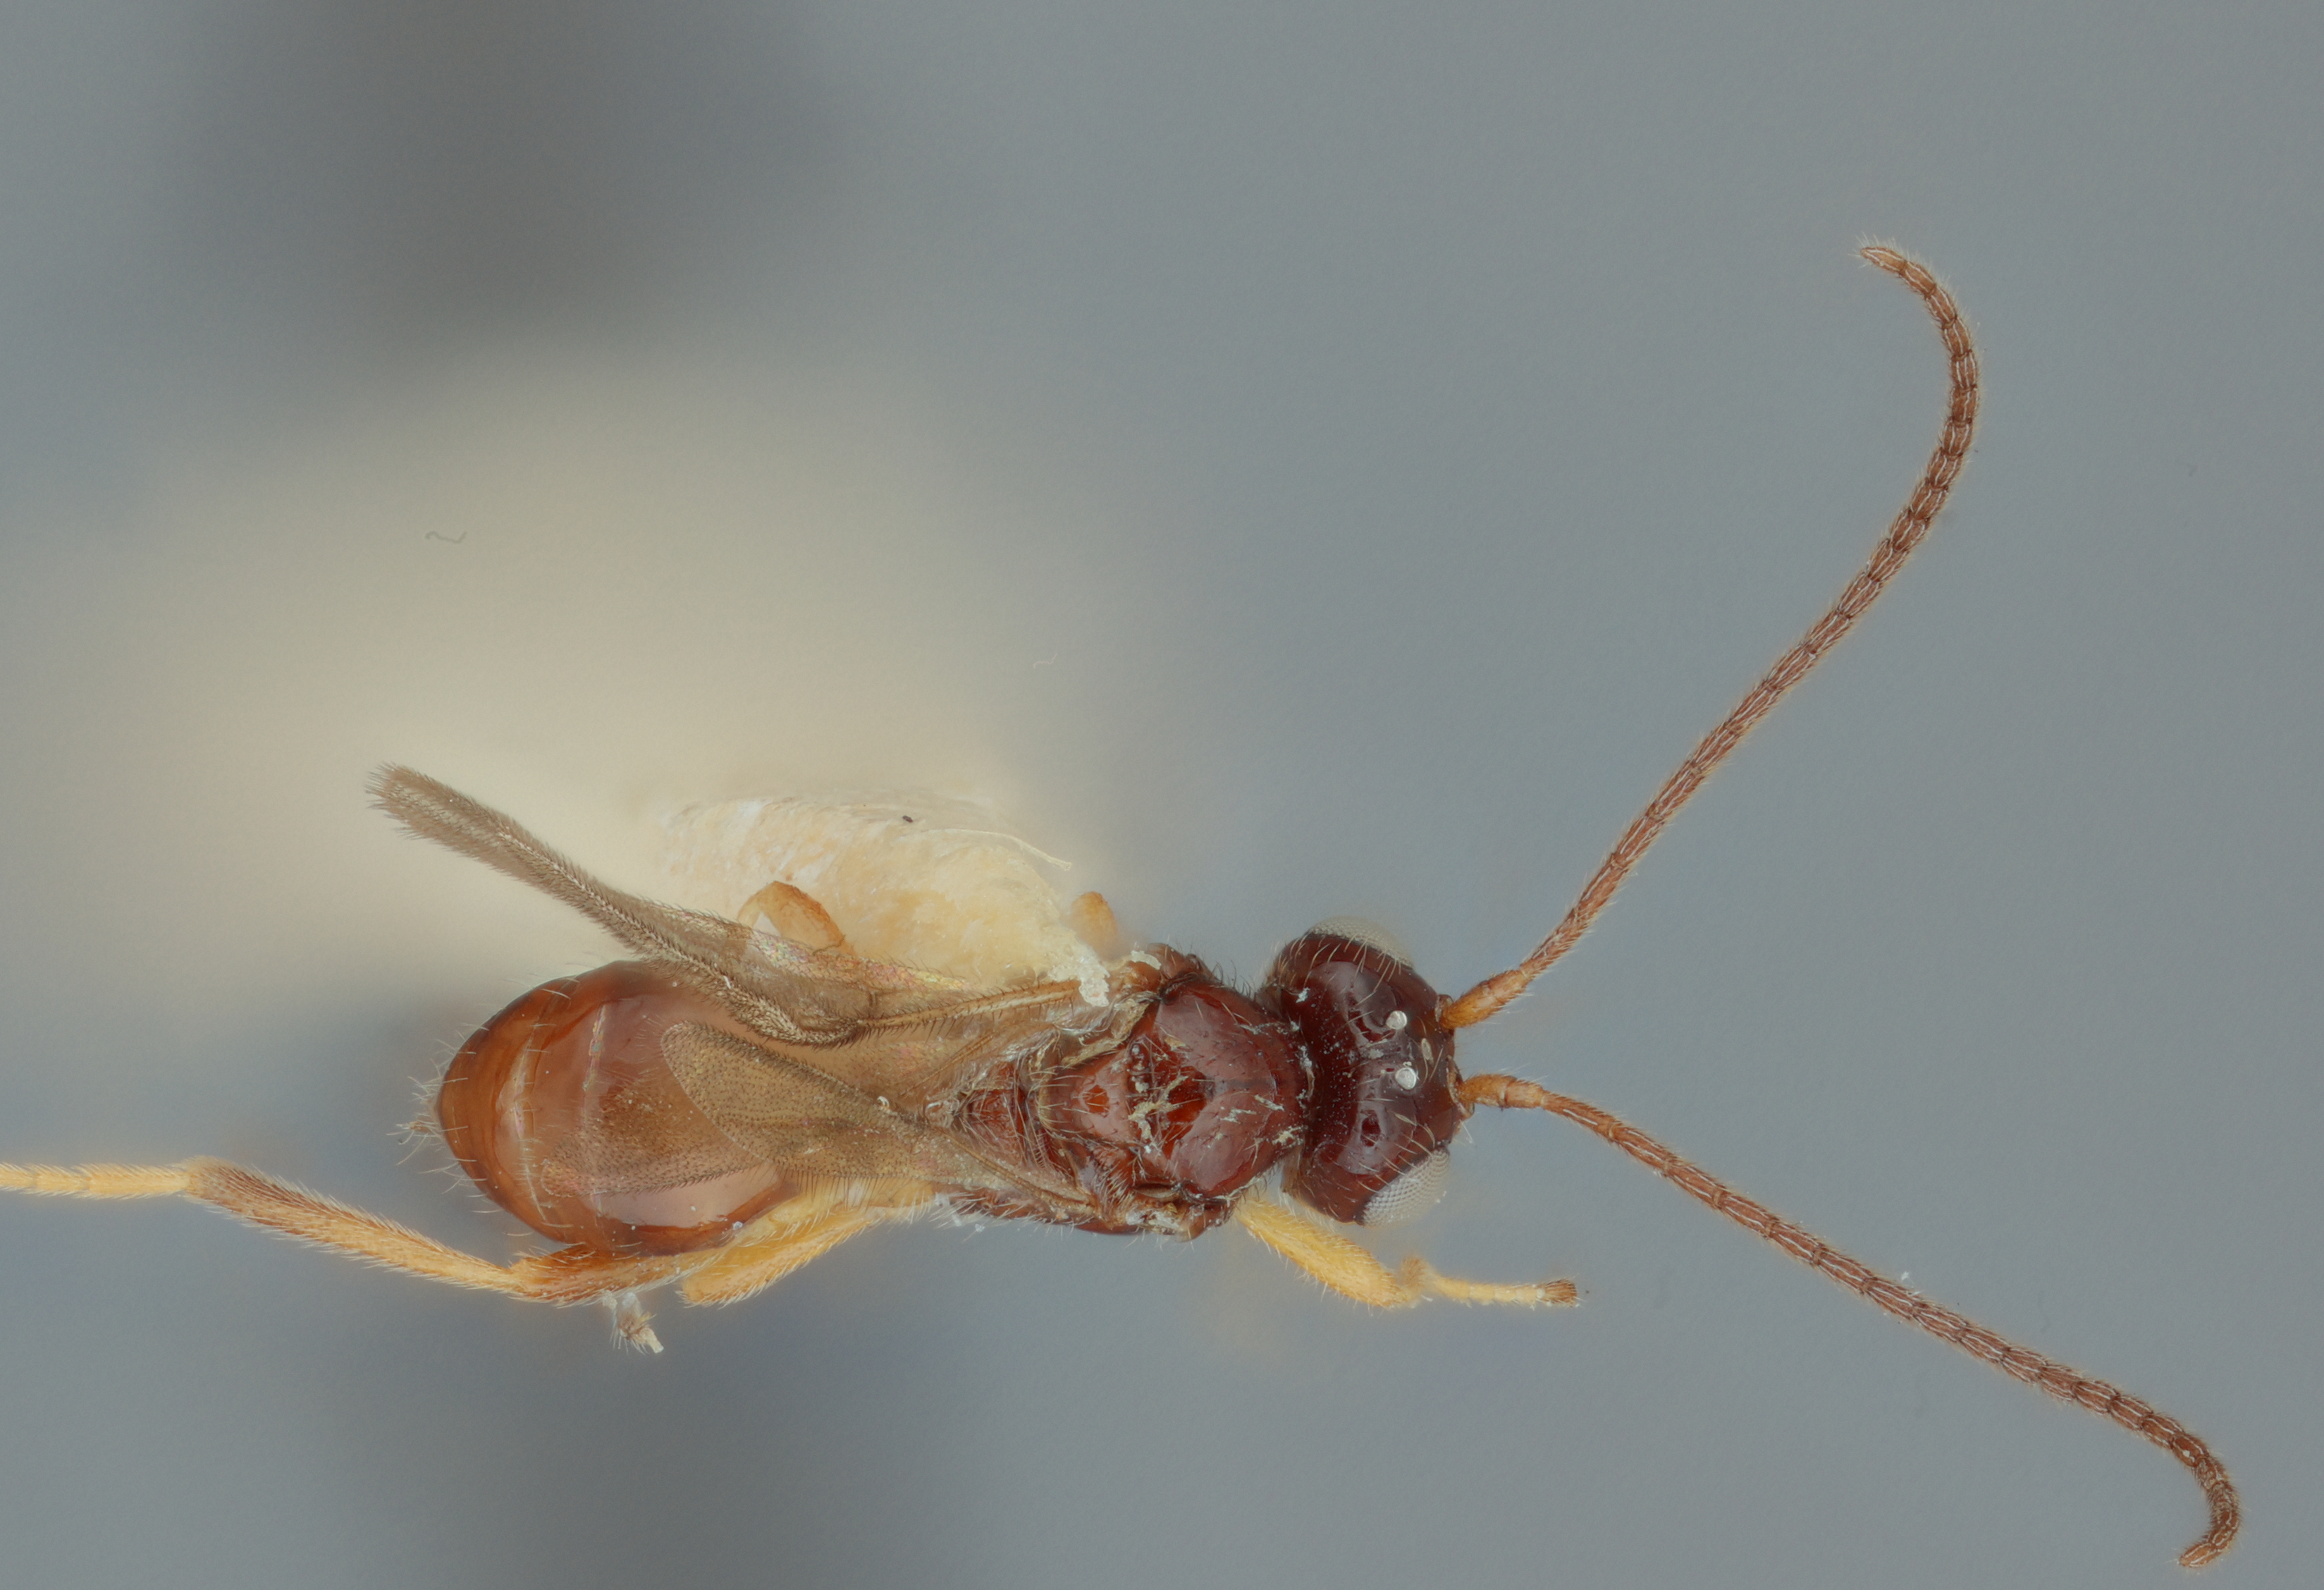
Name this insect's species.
Opius calatheae
